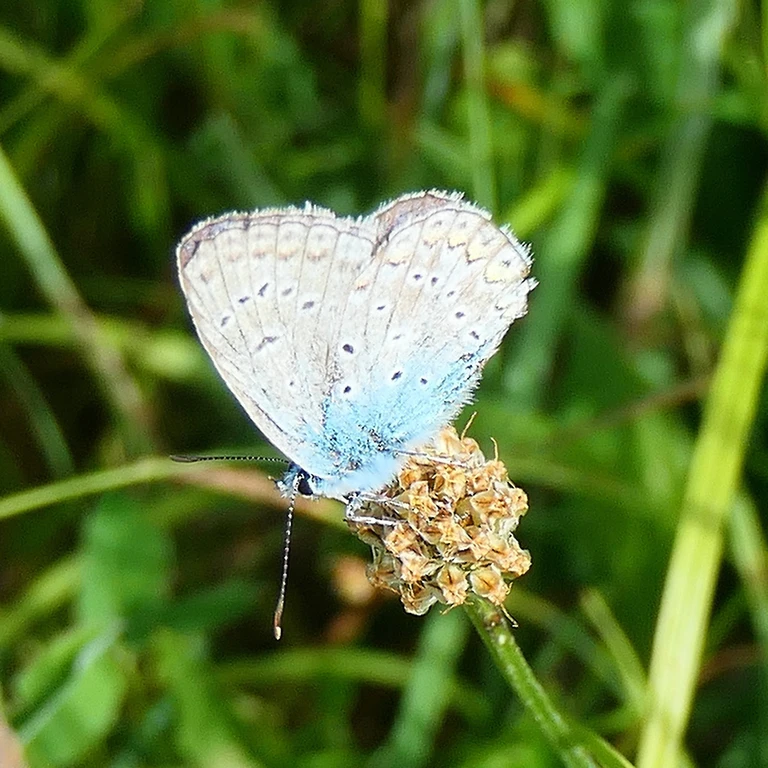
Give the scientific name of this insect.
Polyommatus icarus
